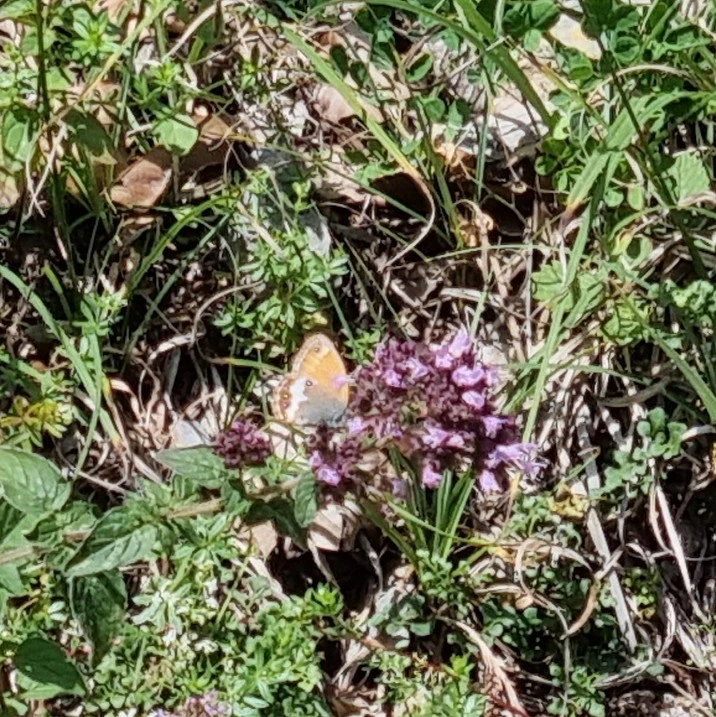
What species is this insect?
Coenonympha arcania
